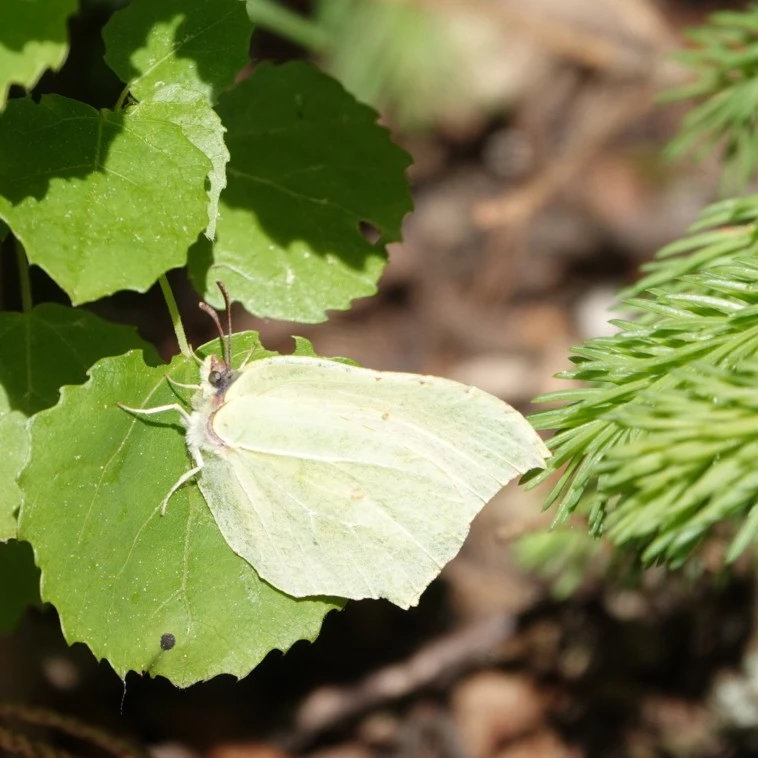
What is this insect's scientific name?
Gonepteryx rhamni
